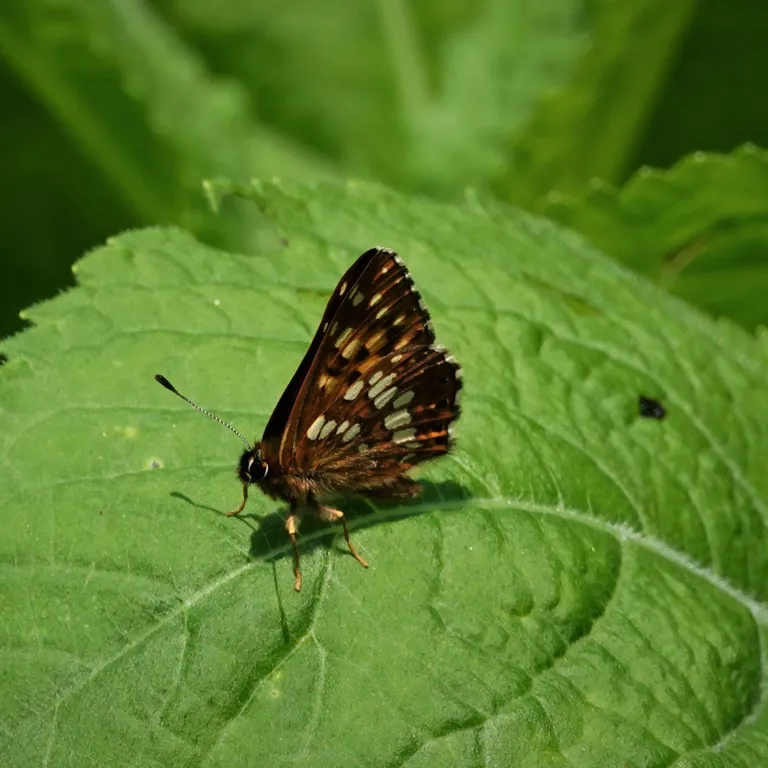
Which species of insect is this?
Hamearis lucina
